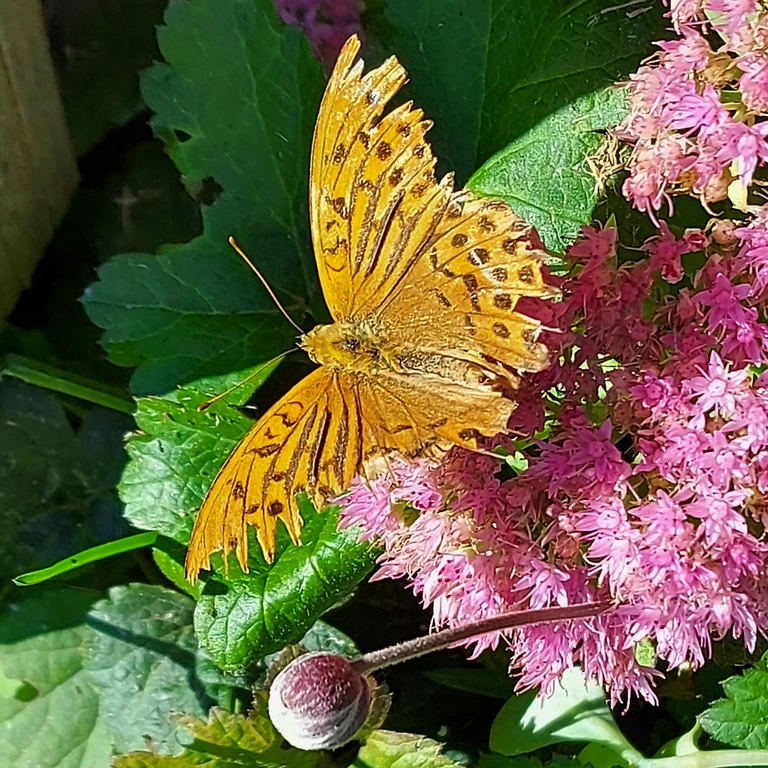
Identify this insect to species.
Argynnis paphia
